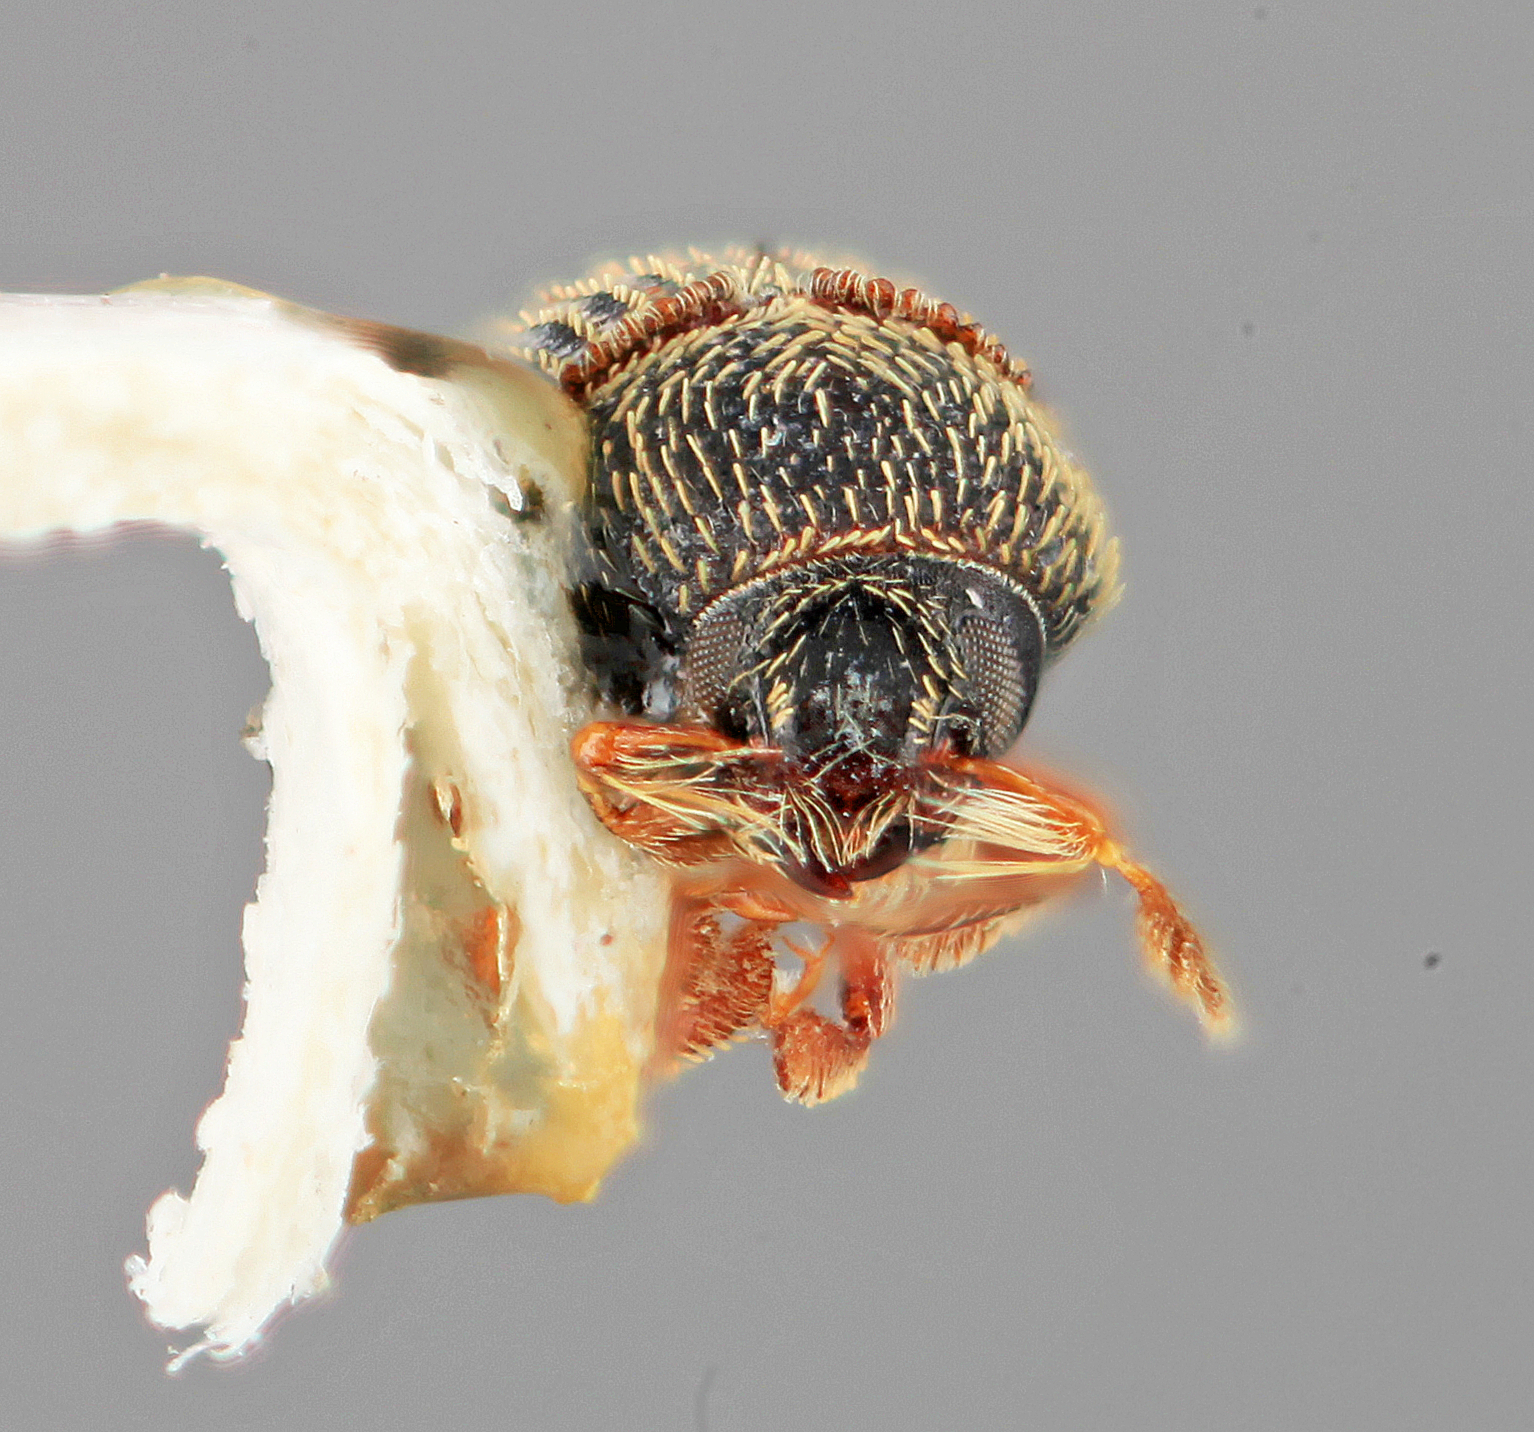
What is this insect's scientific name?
Phloeotribus opimus
